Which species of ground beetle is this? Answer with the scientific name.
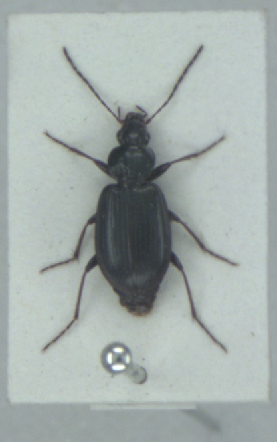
Agonum nigrum
